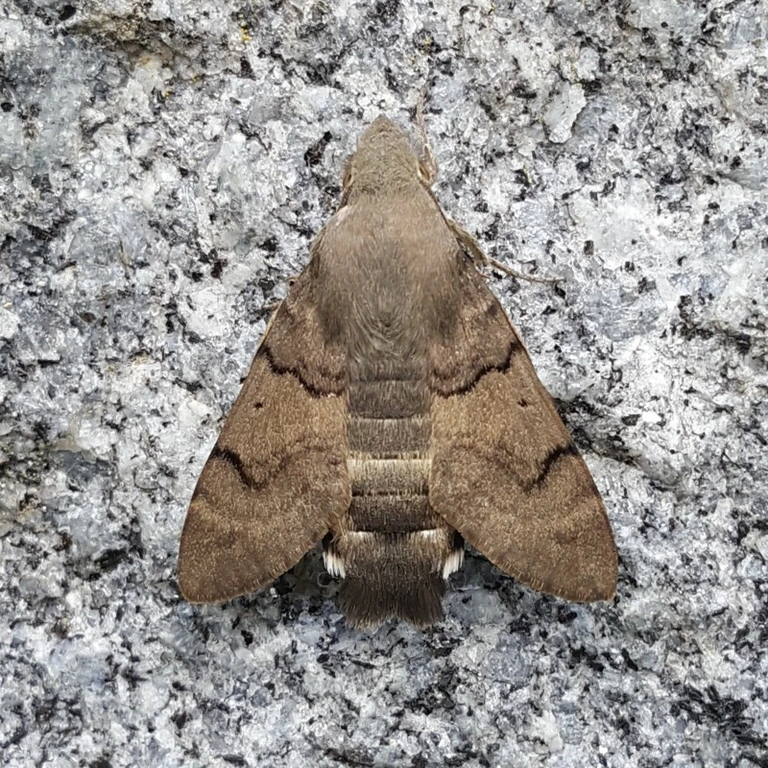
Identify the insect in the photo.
Macroglossum stellatarum
